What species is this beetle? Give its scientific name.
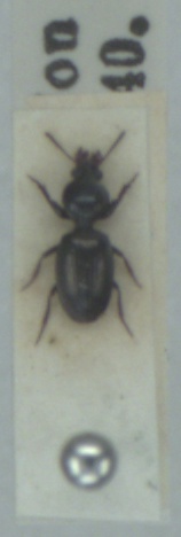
Dyschirius obscurus
